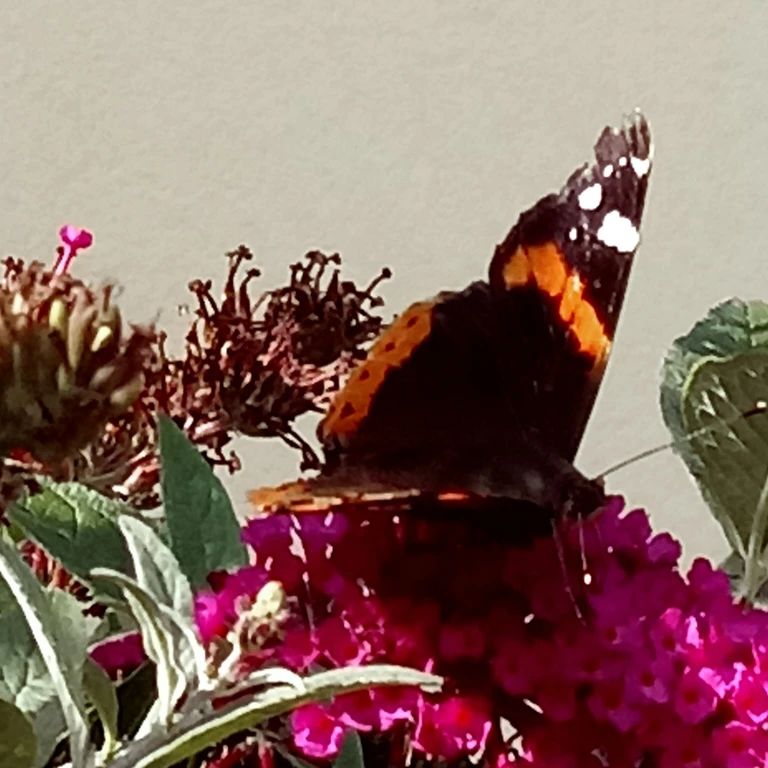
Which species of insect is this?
Vanessa atalanta
